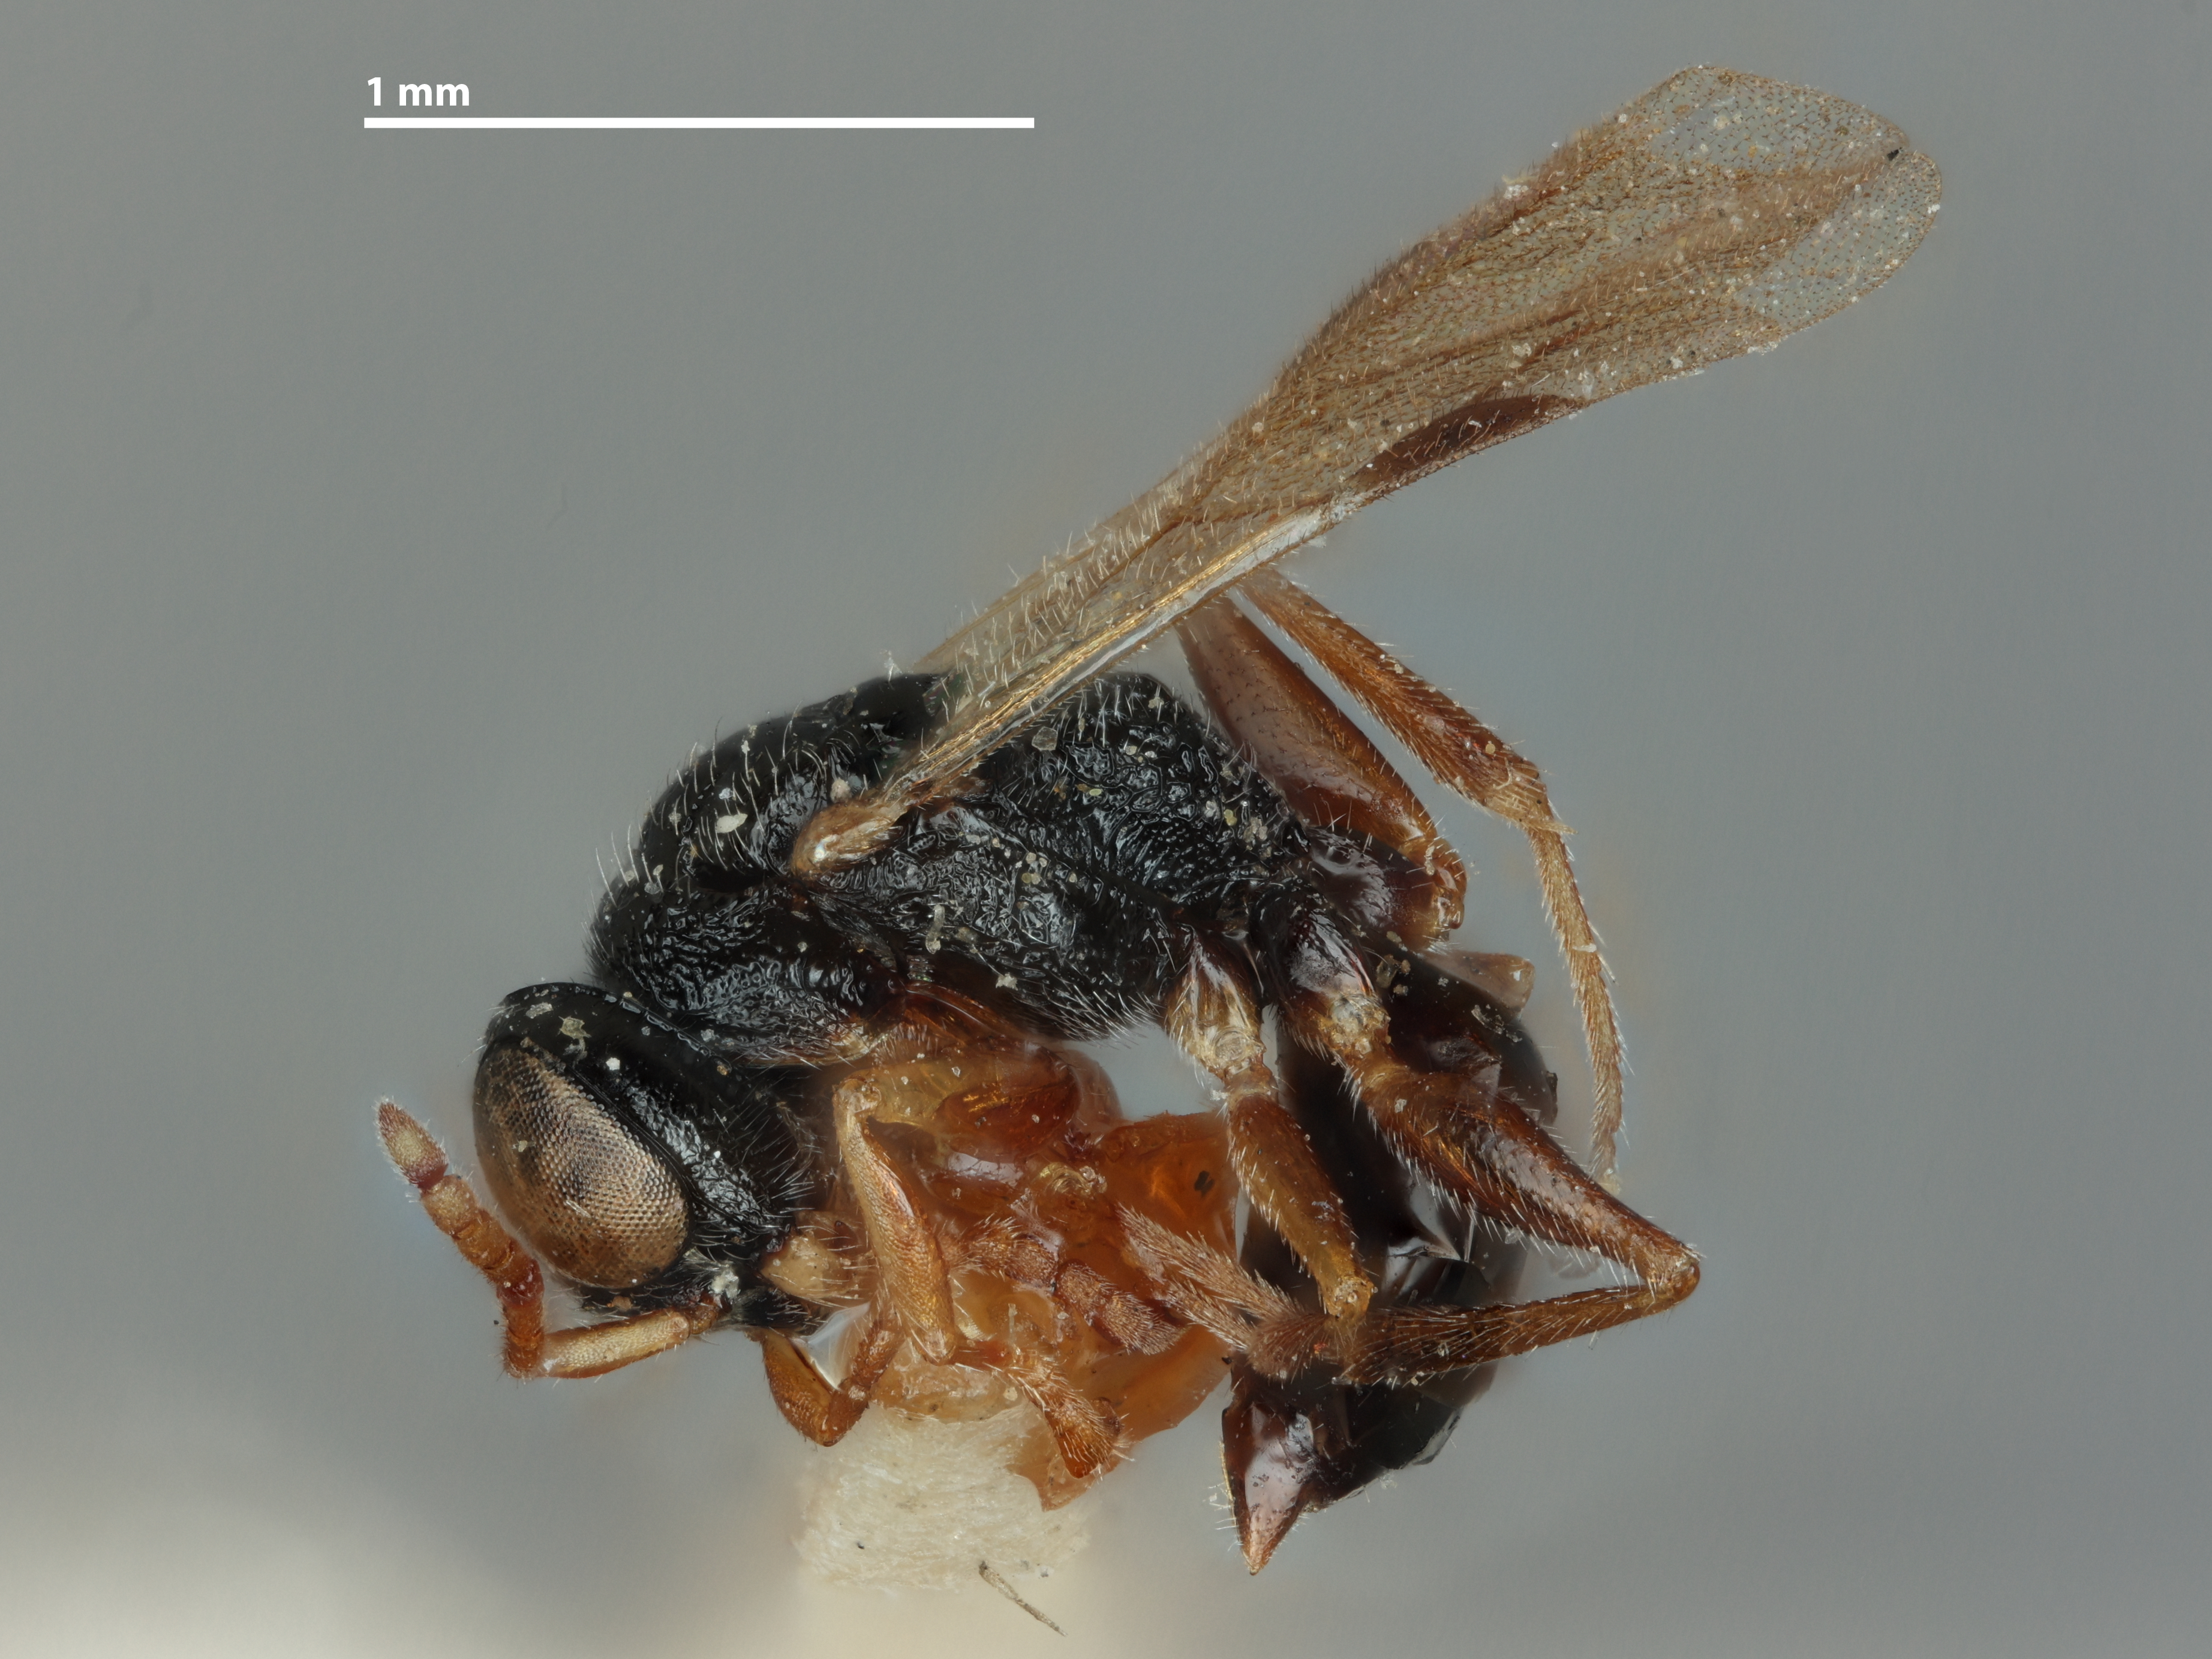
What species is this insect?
Anteon pallidicornis
